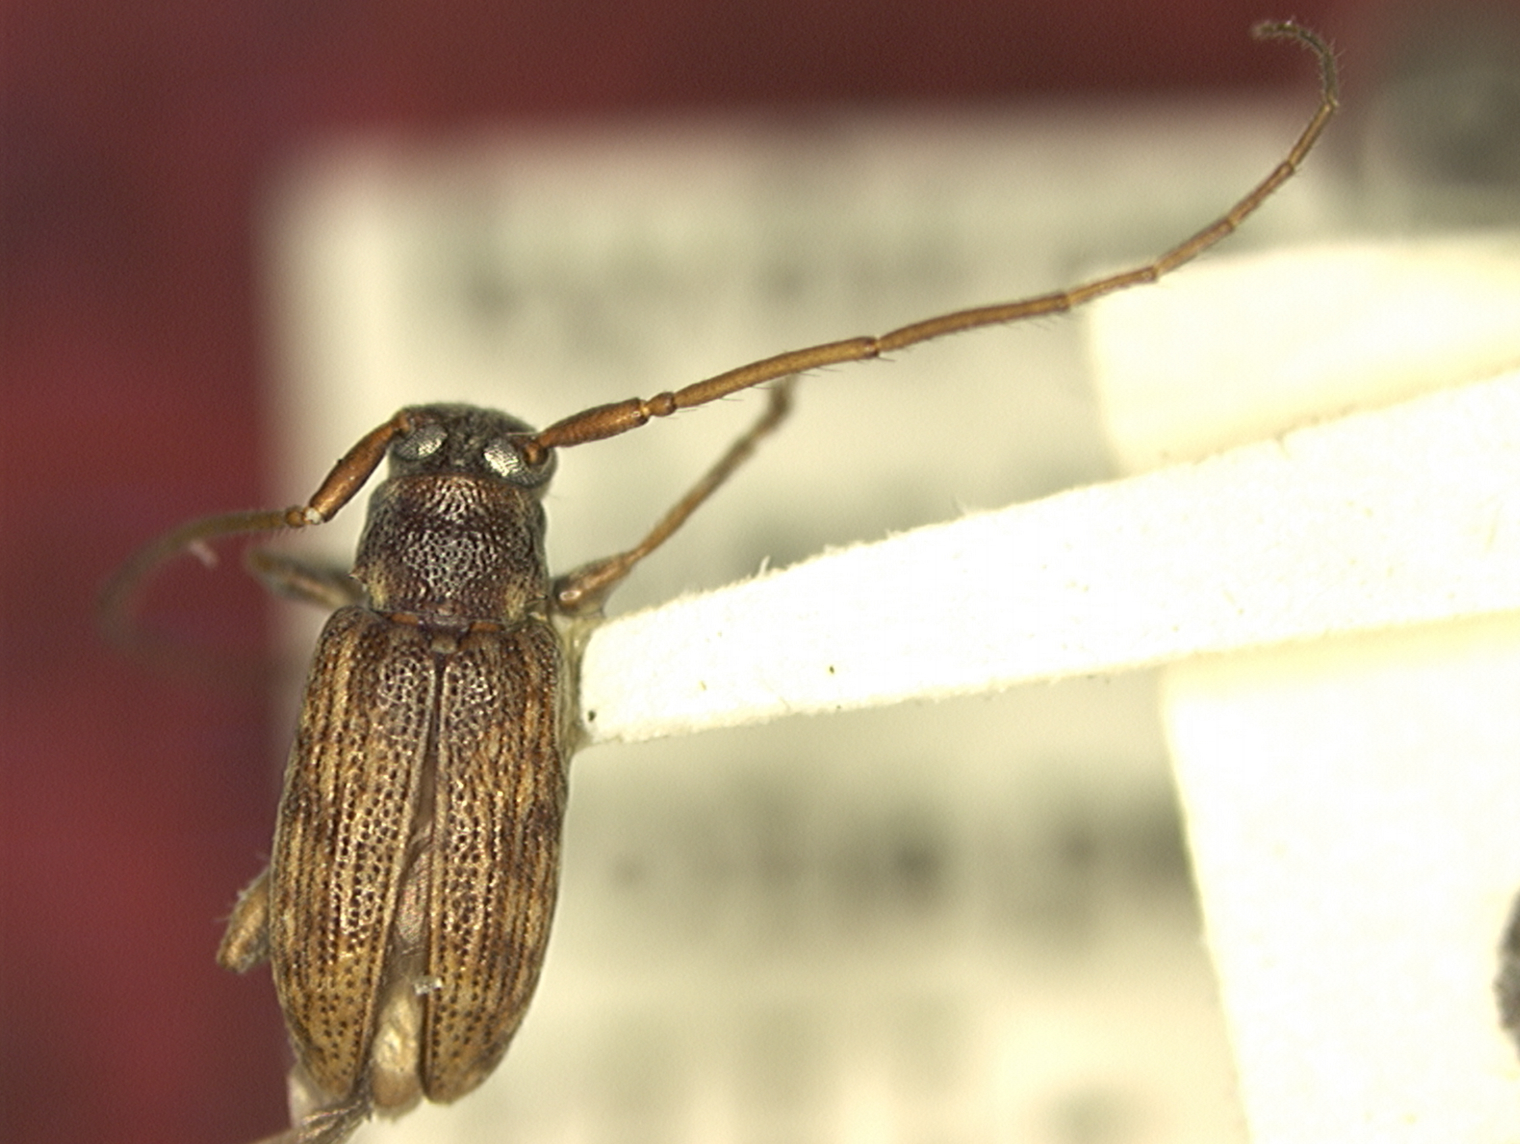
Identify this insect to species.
Micronesiella townesi (also Sciadella townesi)
